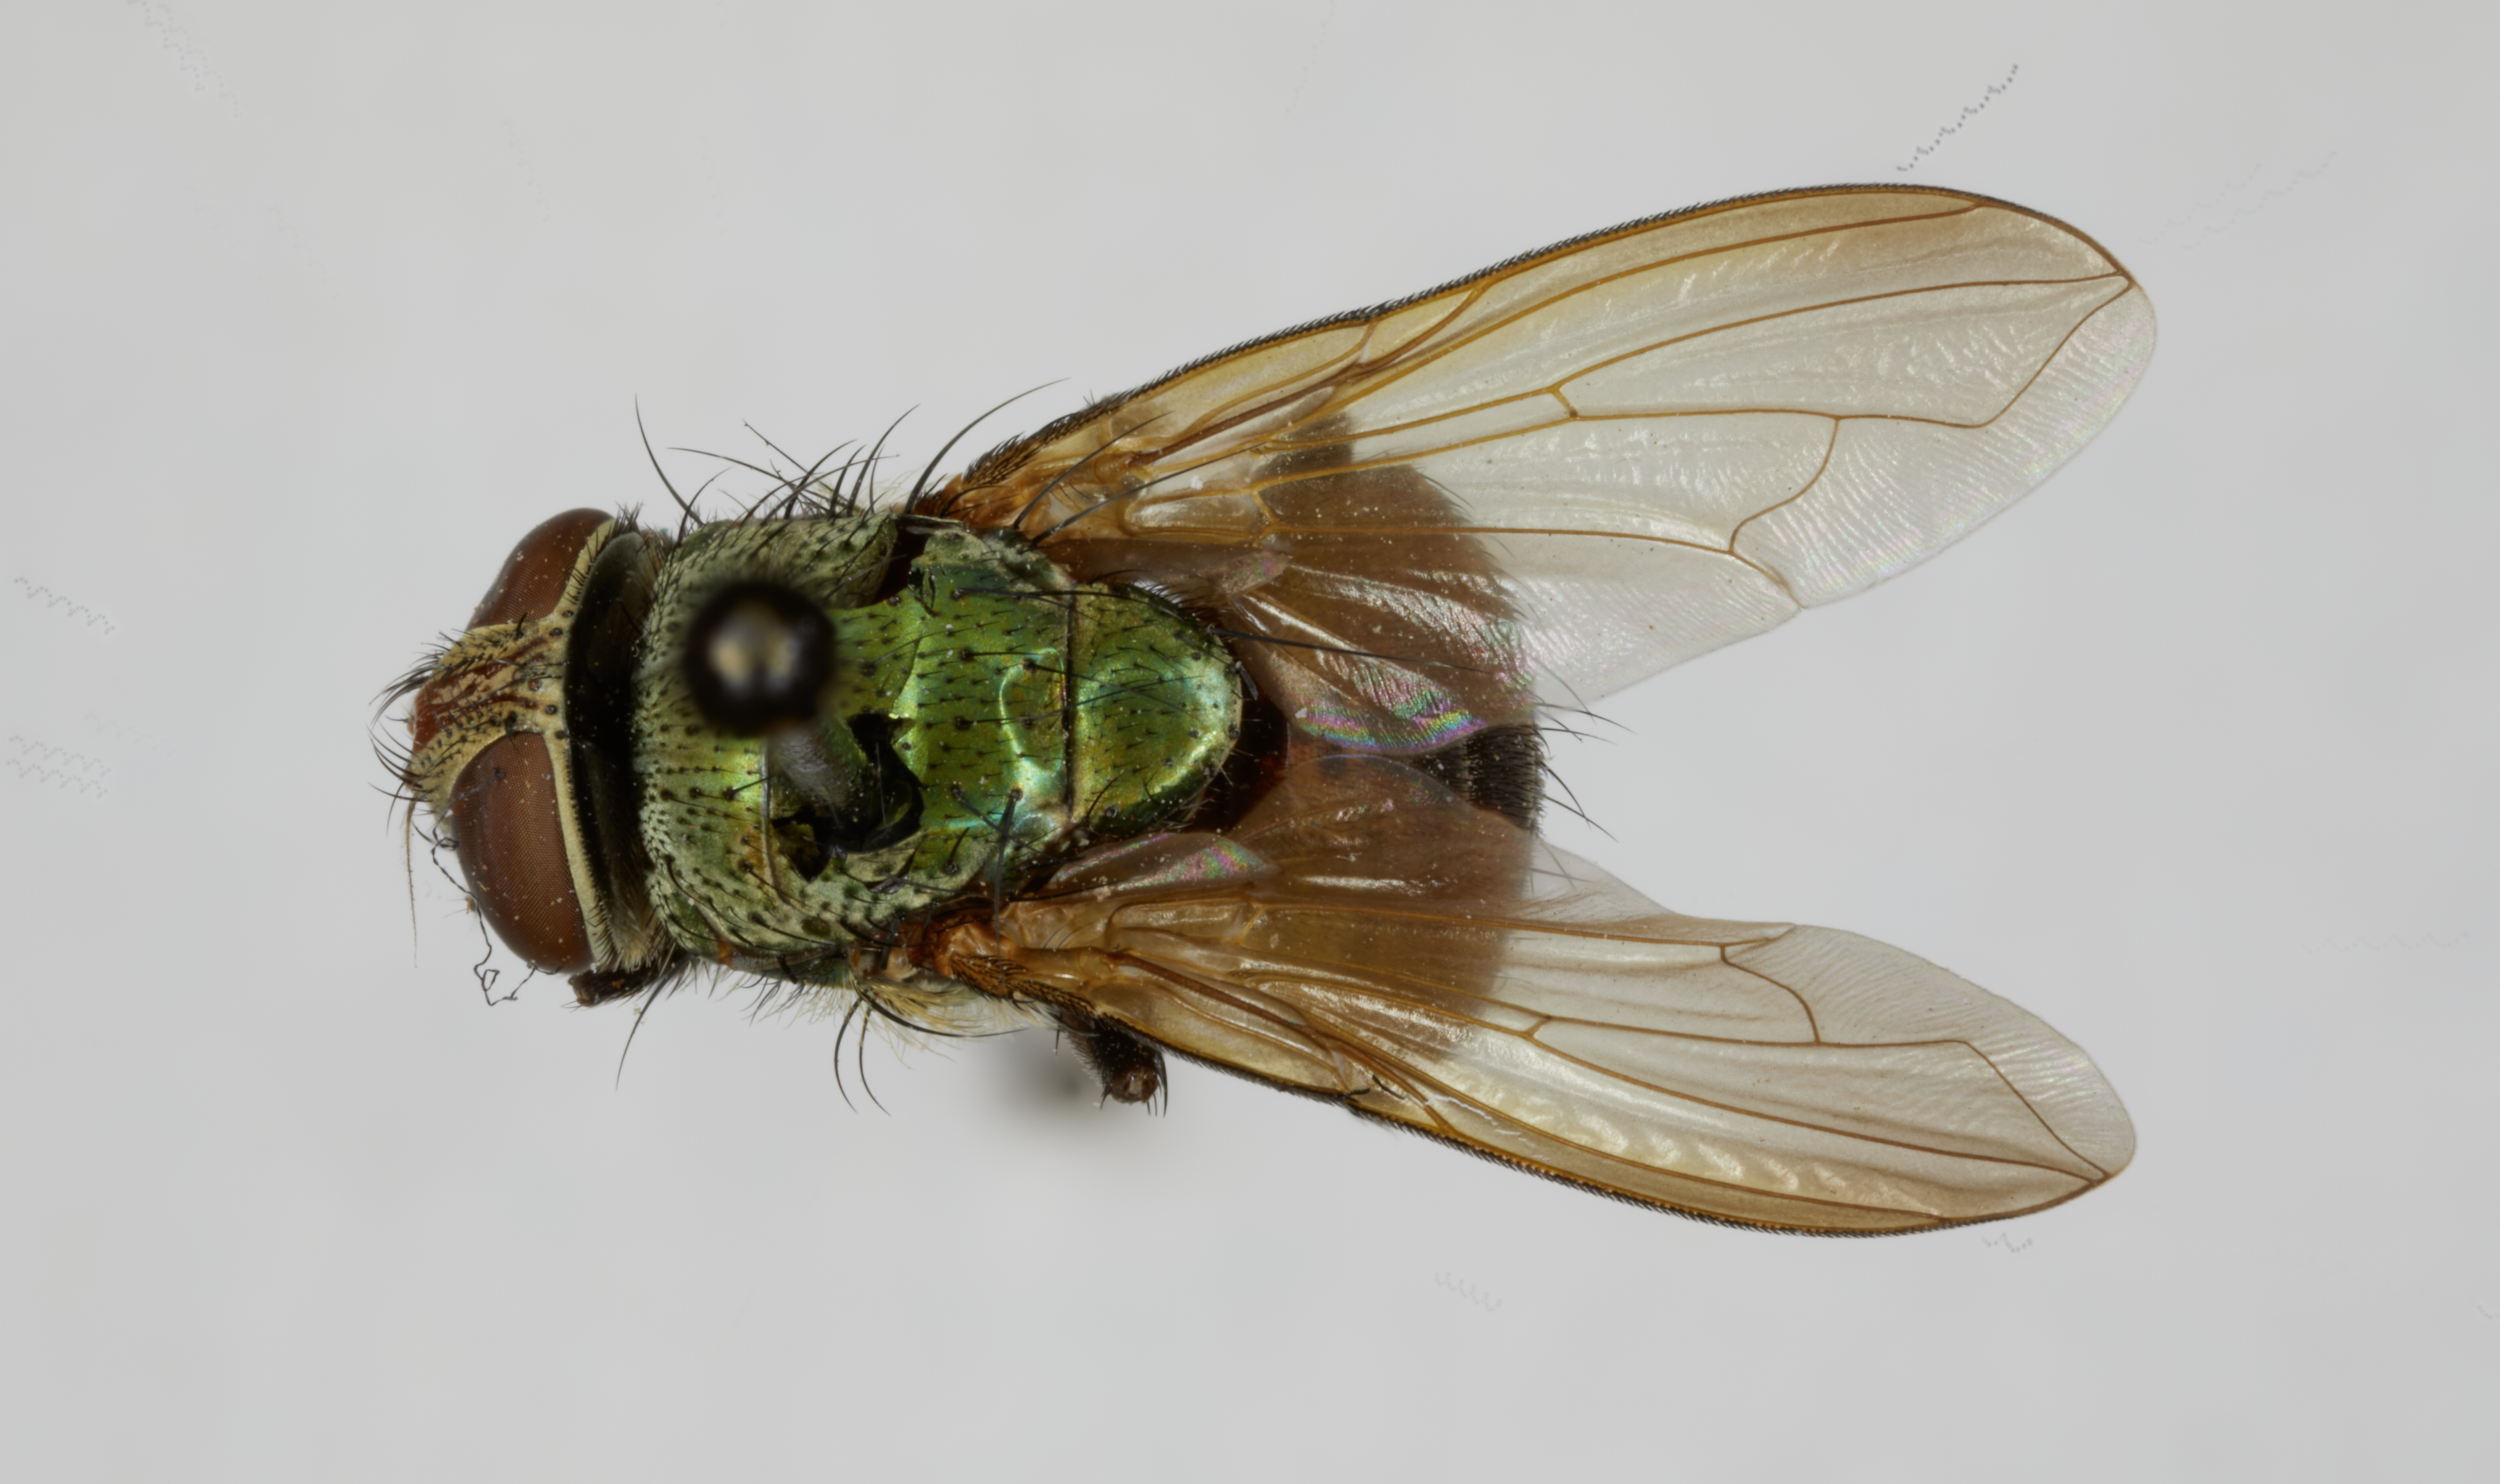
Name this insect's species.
Metallea setosa (also Metalliopsis setosa)
